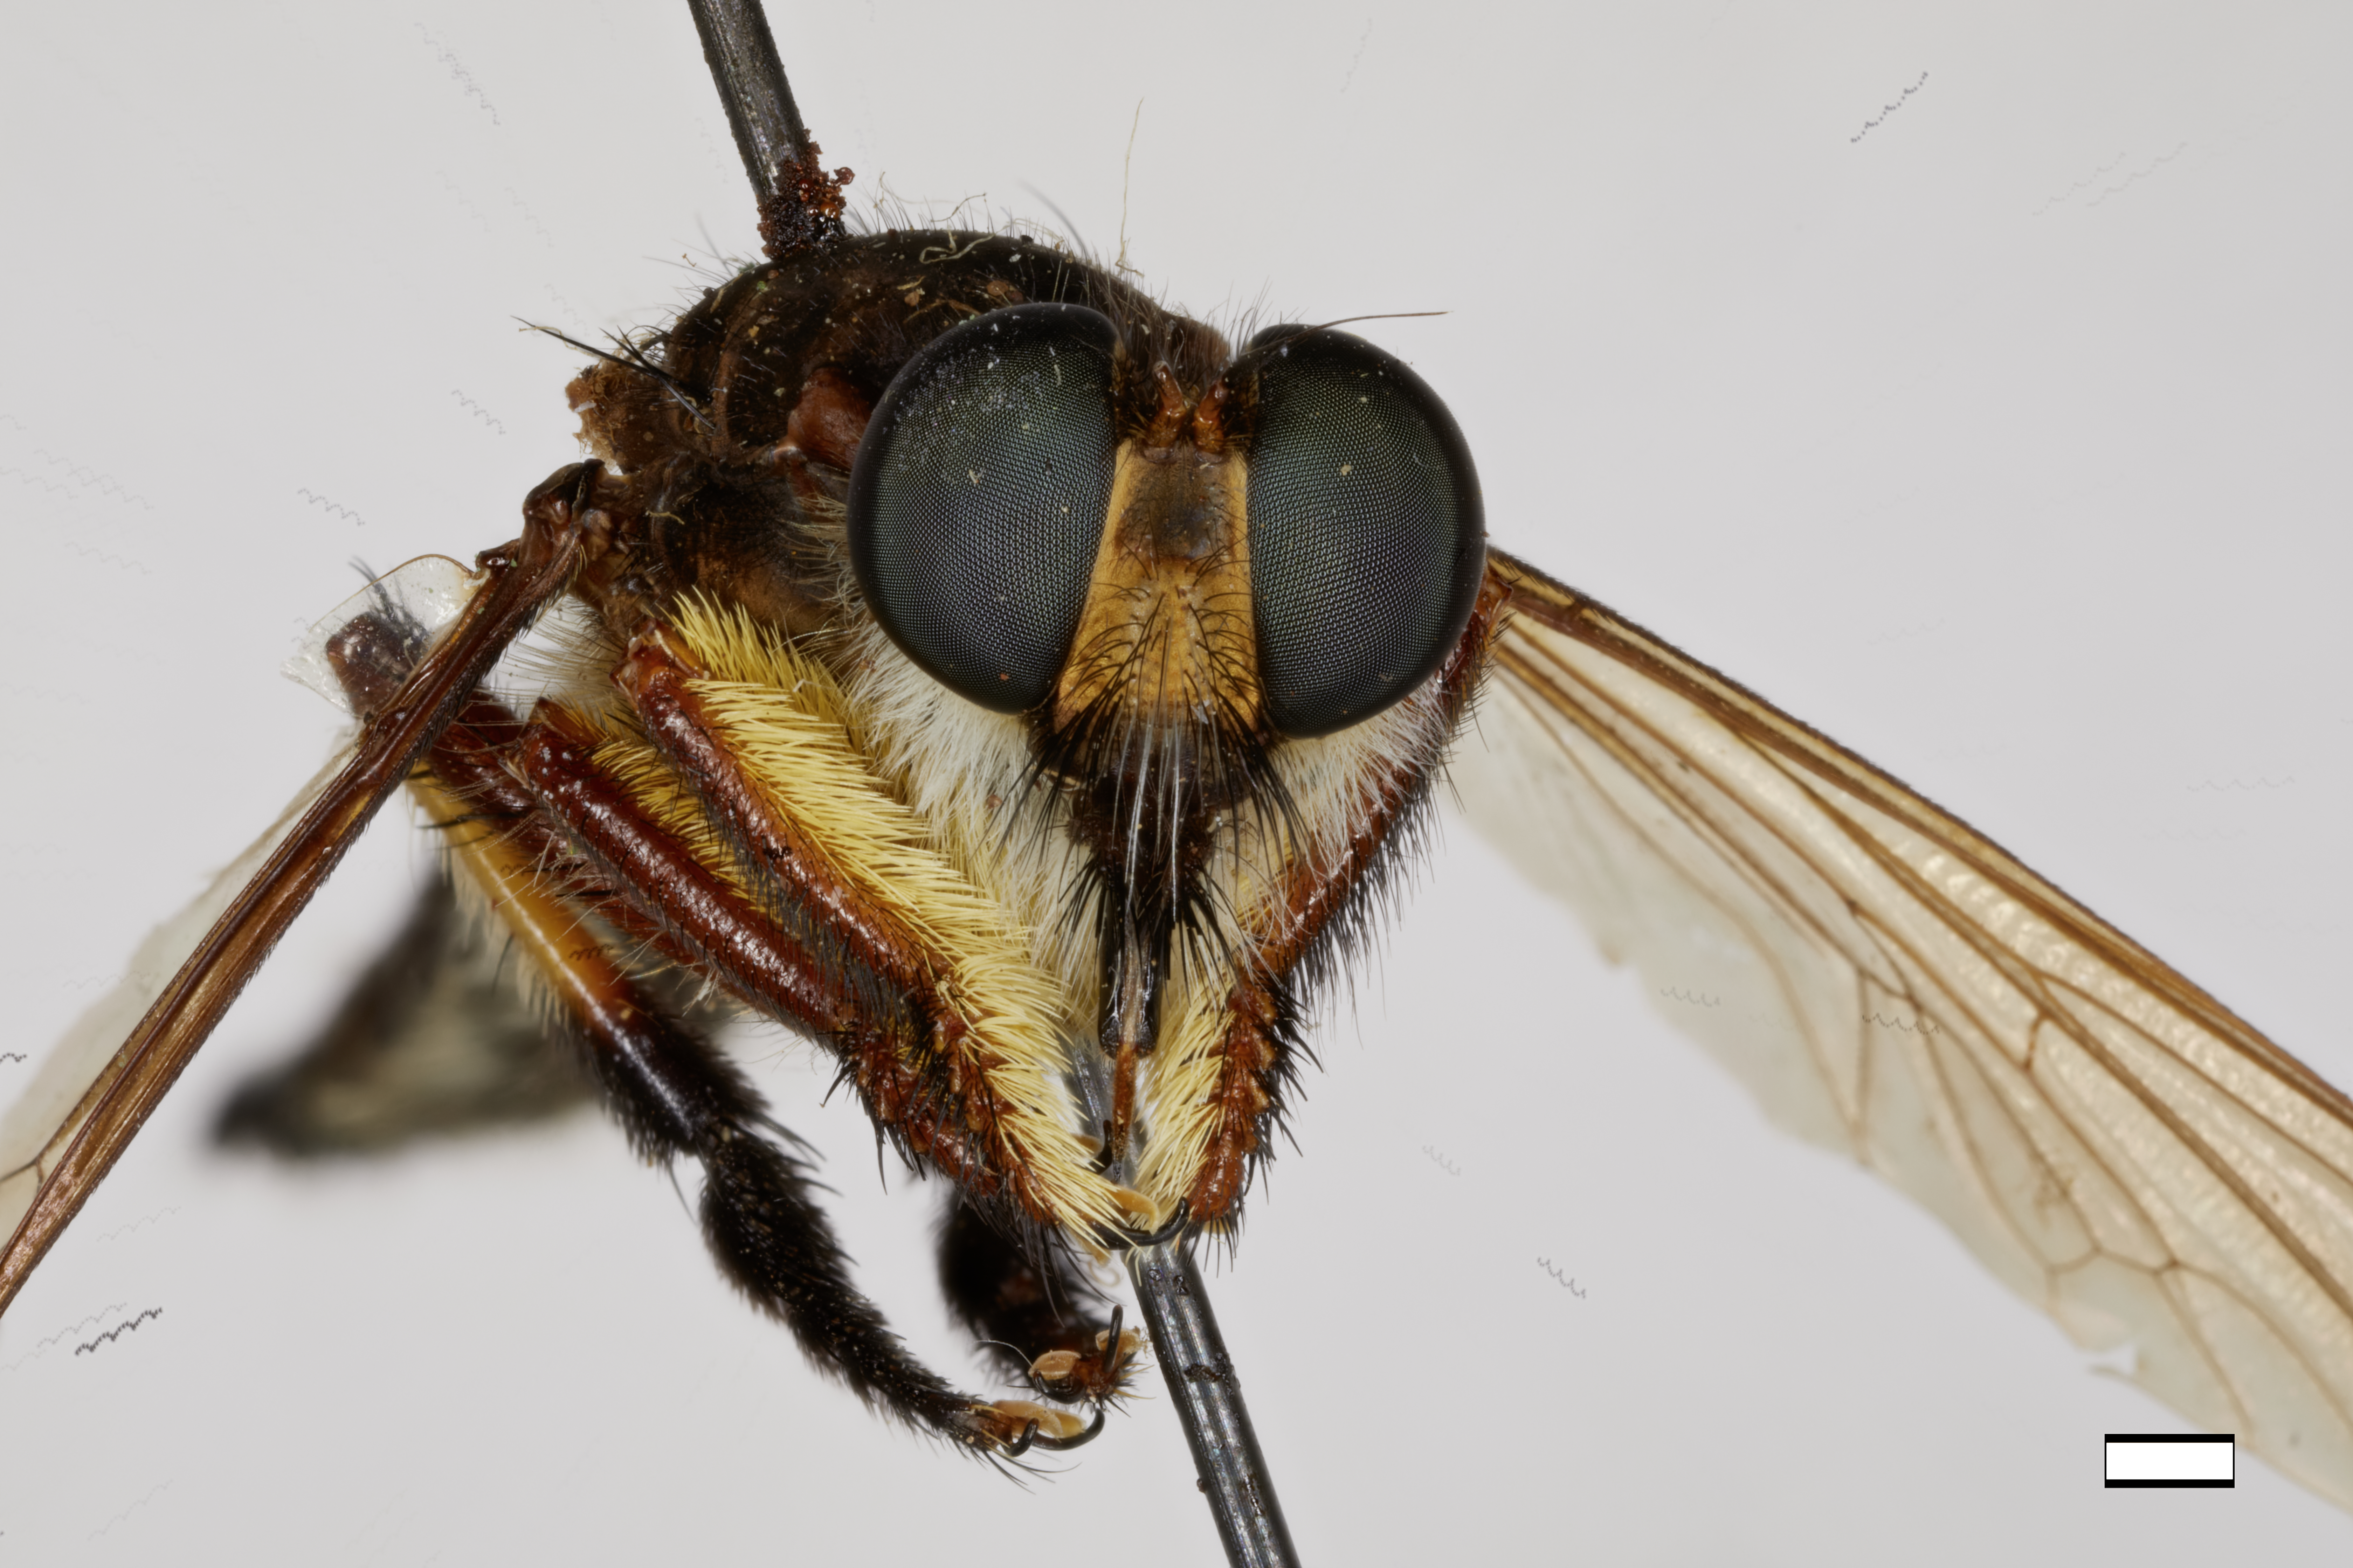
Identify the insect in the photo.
Mallophora umbrina
